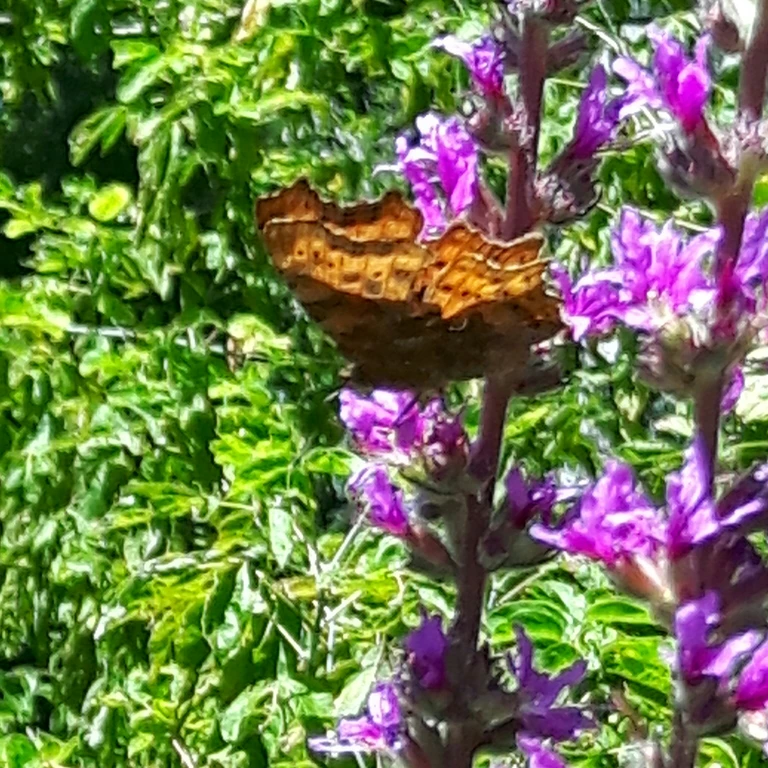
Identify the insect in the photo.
Polygonia c-album
